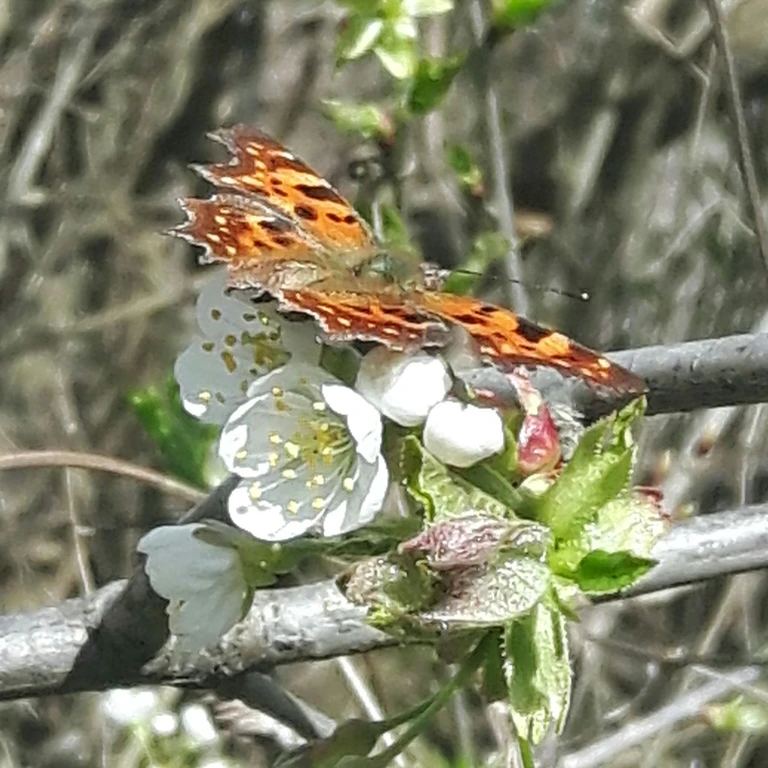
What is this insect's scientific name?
Polygonia c-album
